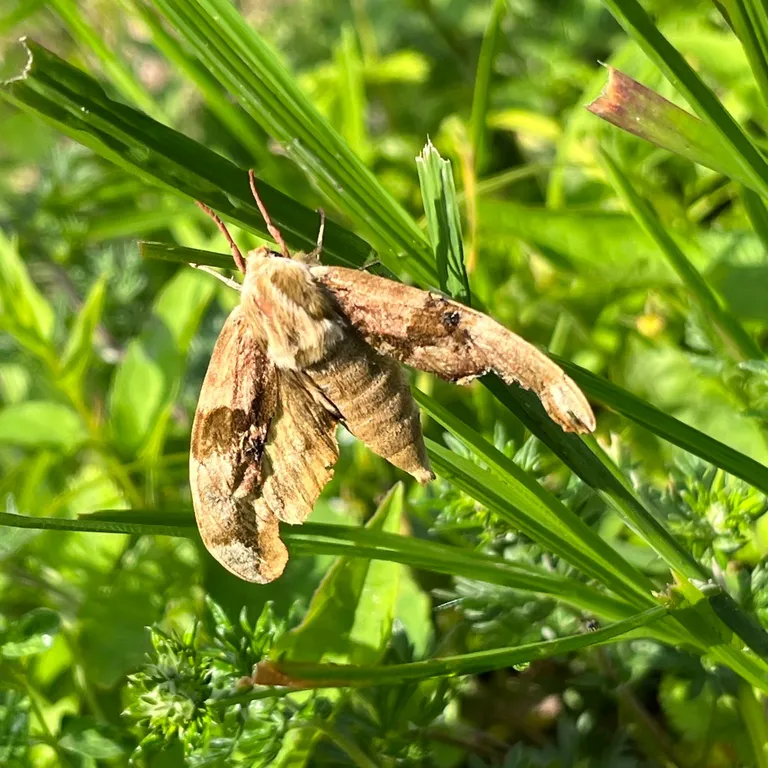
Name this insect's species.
Mimas tiliae
